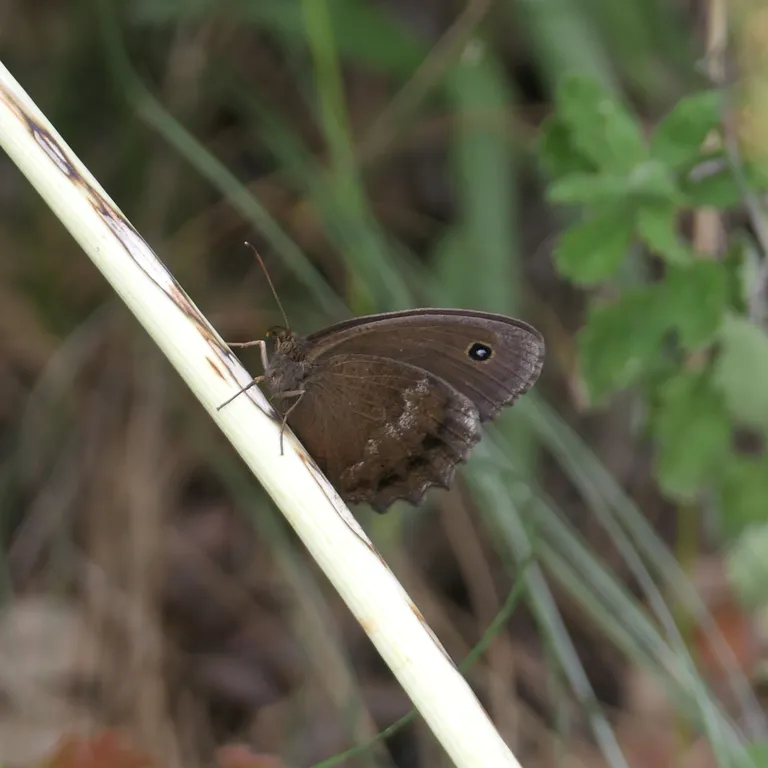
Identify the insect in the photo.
Minois dryas
